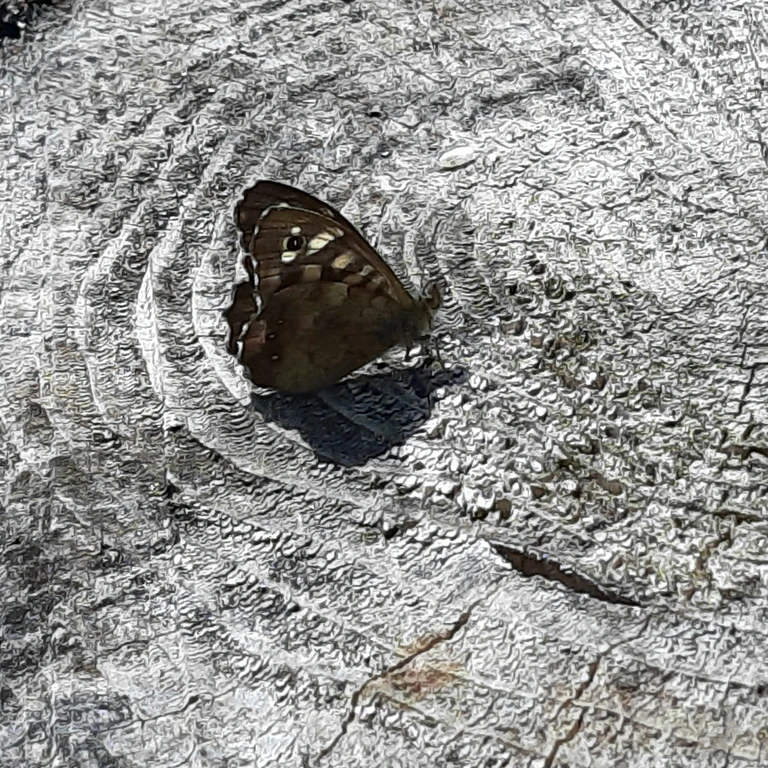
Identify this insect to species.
Pararge aegeria
